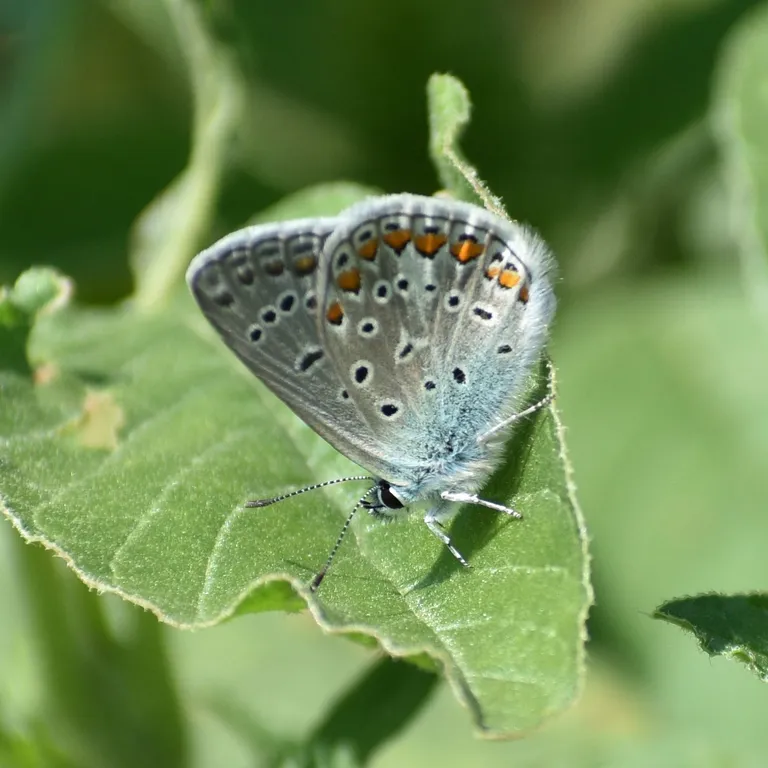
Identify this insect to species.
Polyommatus icarus
